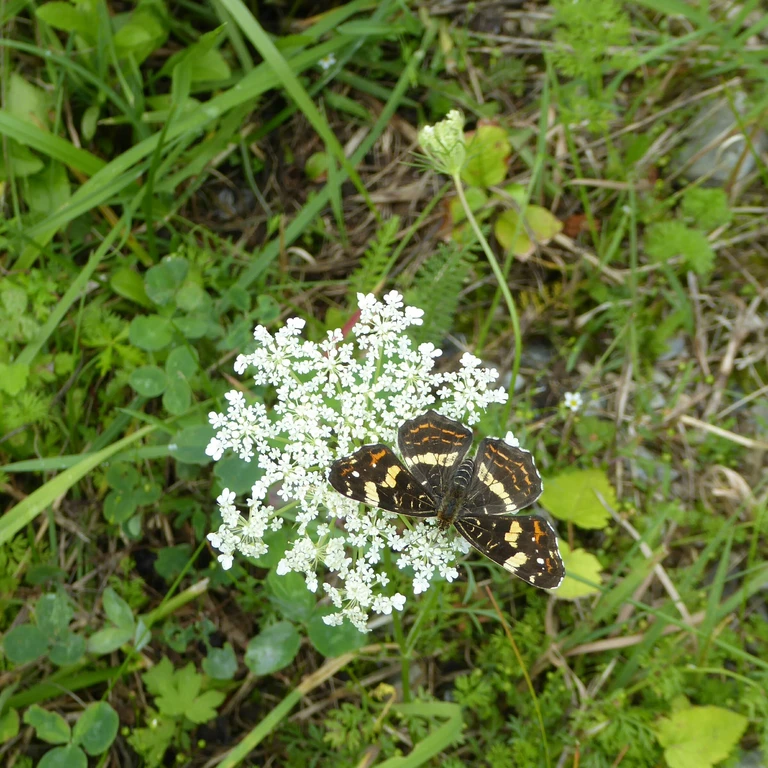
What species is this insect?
Araschnia levana
